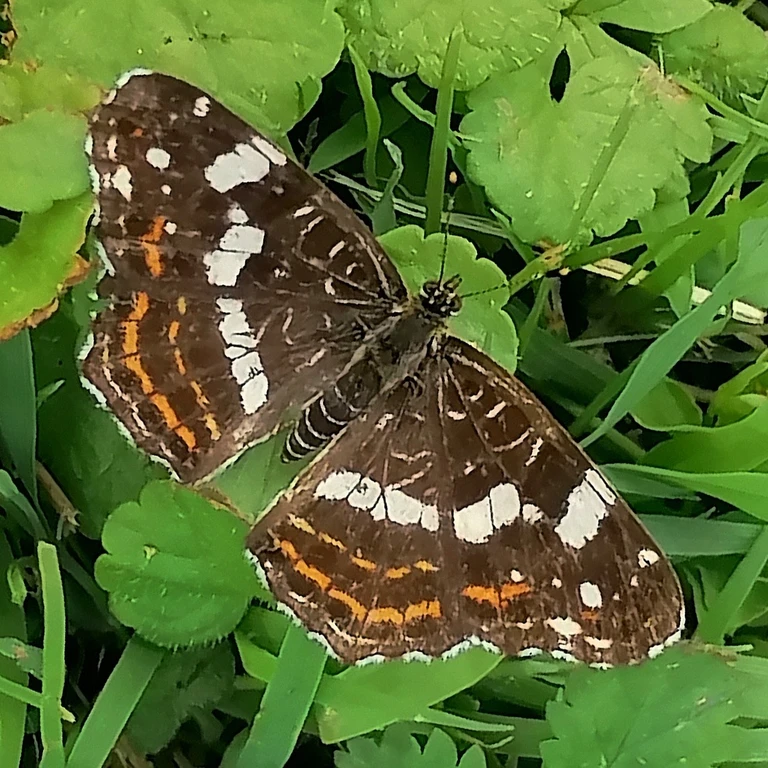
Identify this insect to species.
Araschnia levana
